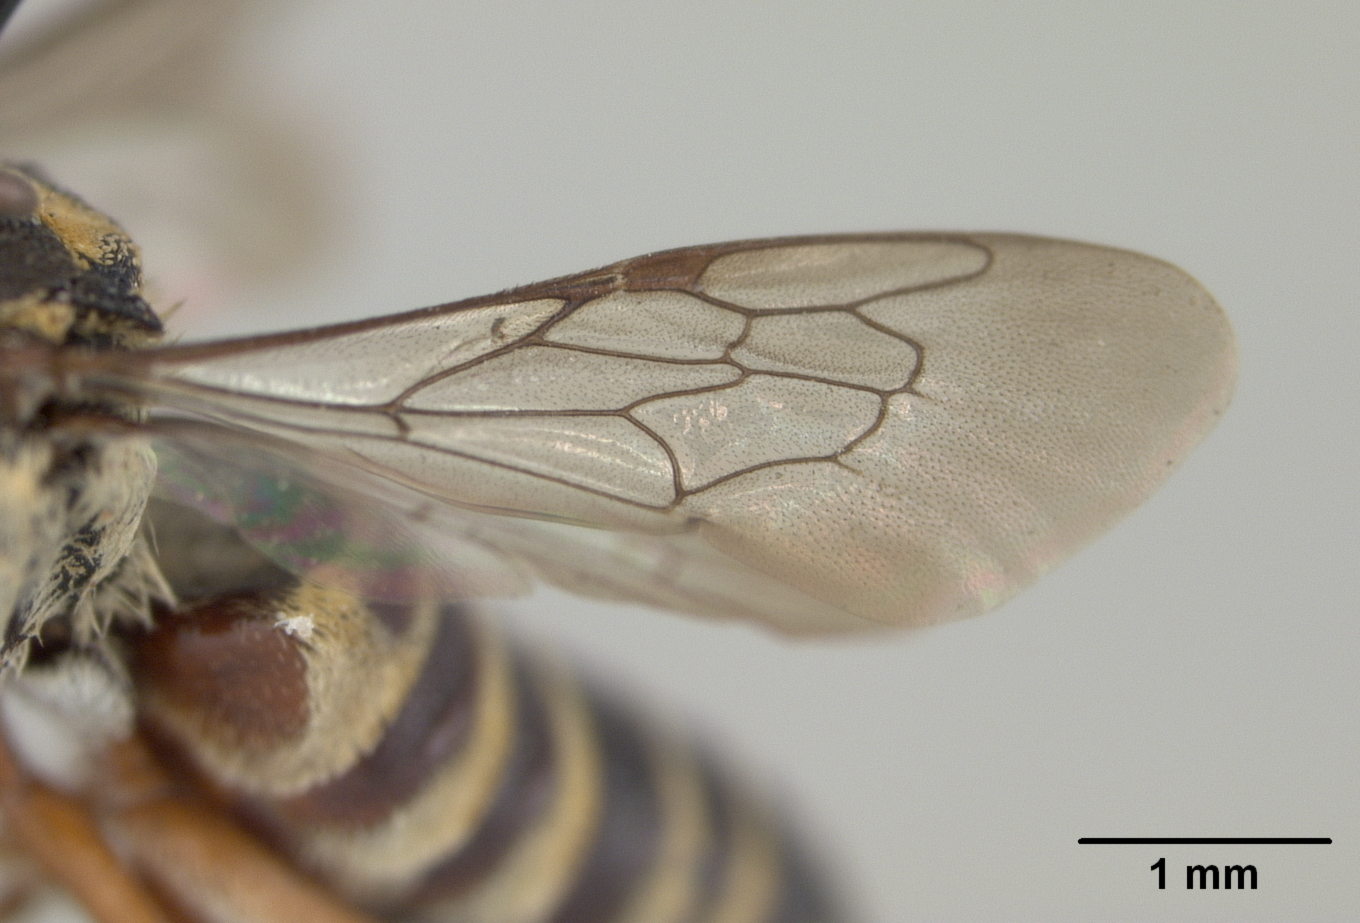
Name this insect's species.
Coelioxys manilae
